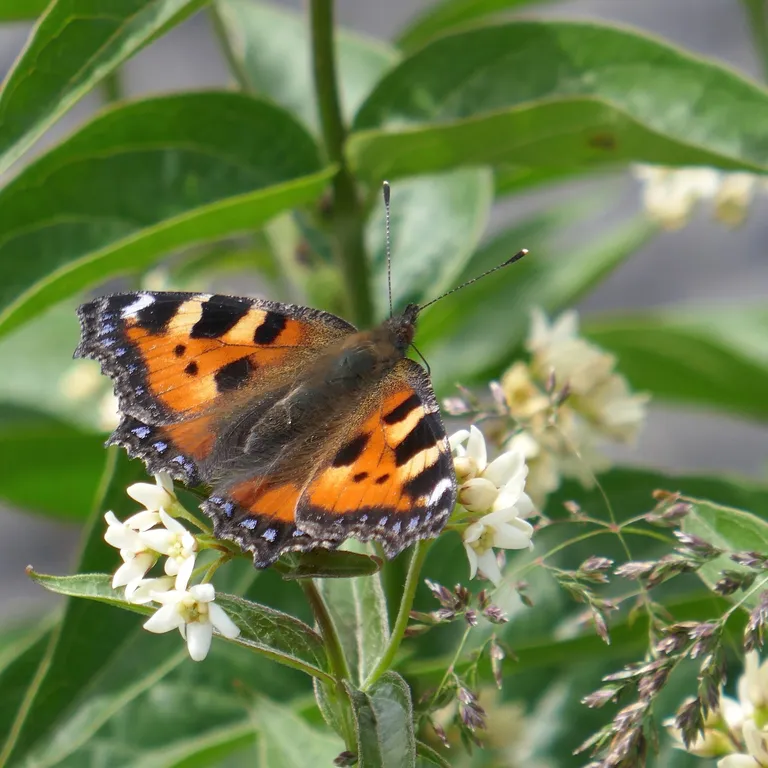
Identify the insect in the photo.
Aglais urticae
